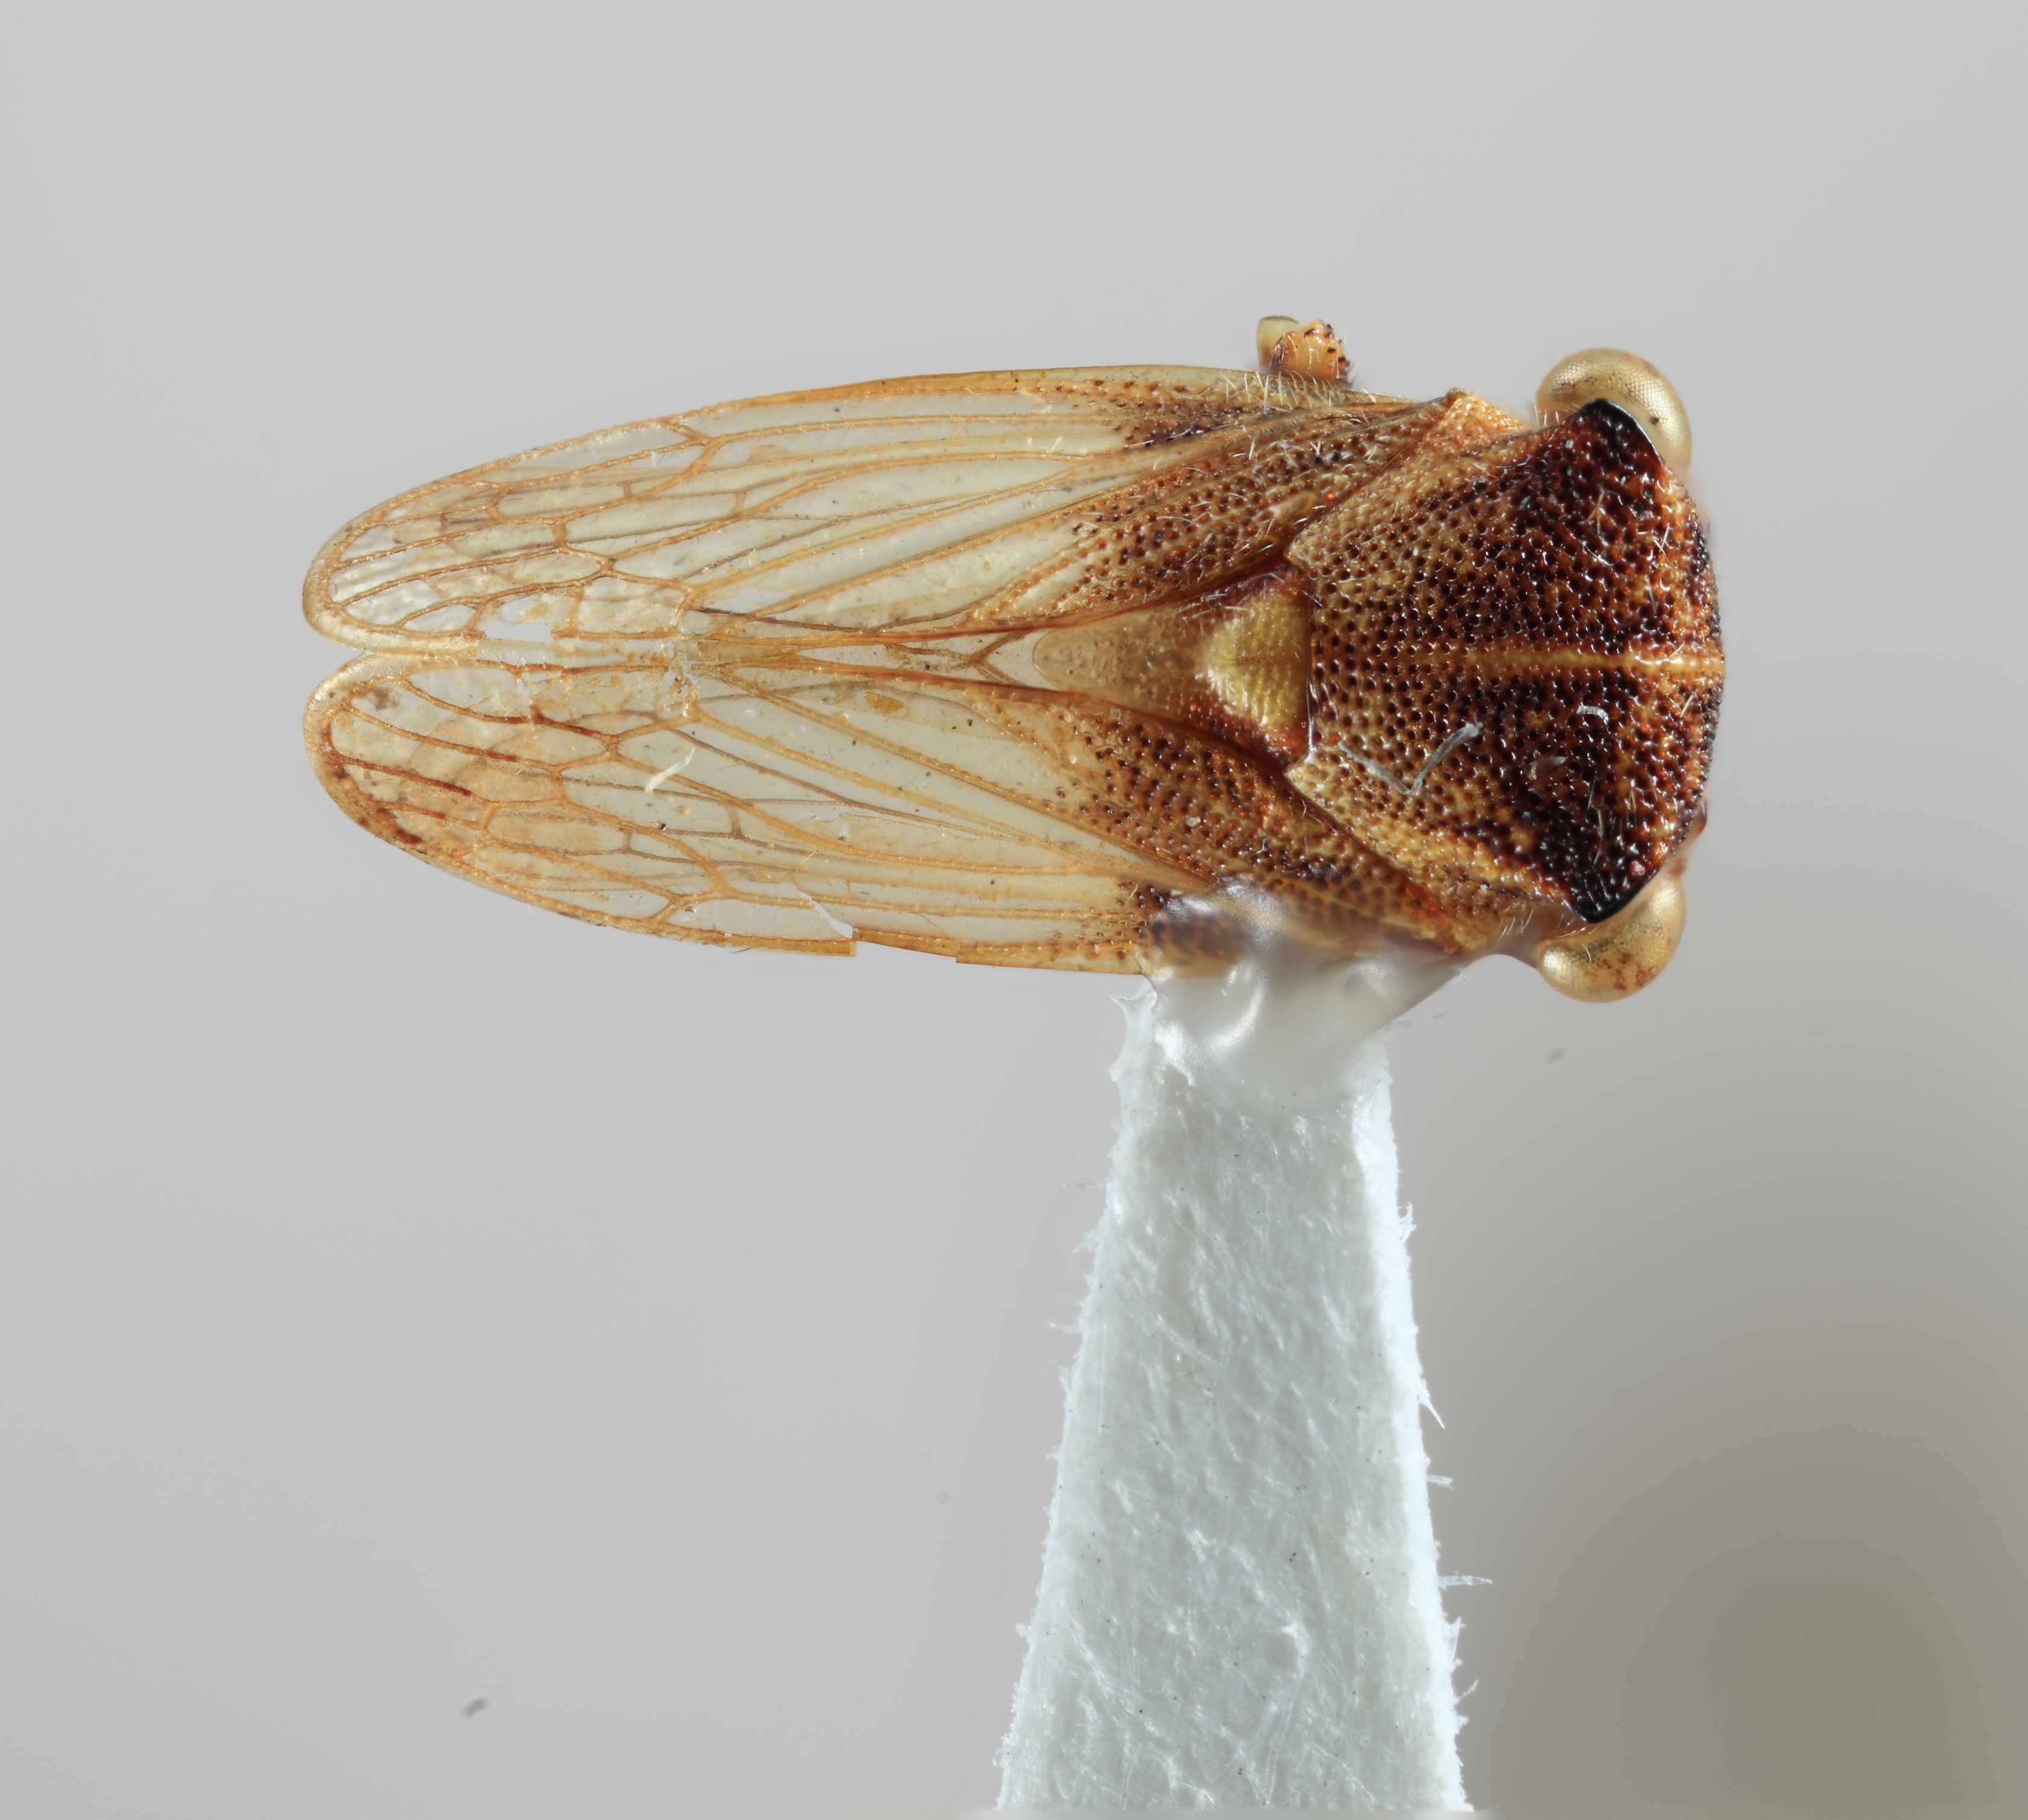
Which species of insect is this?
Tolania venezuelensis
